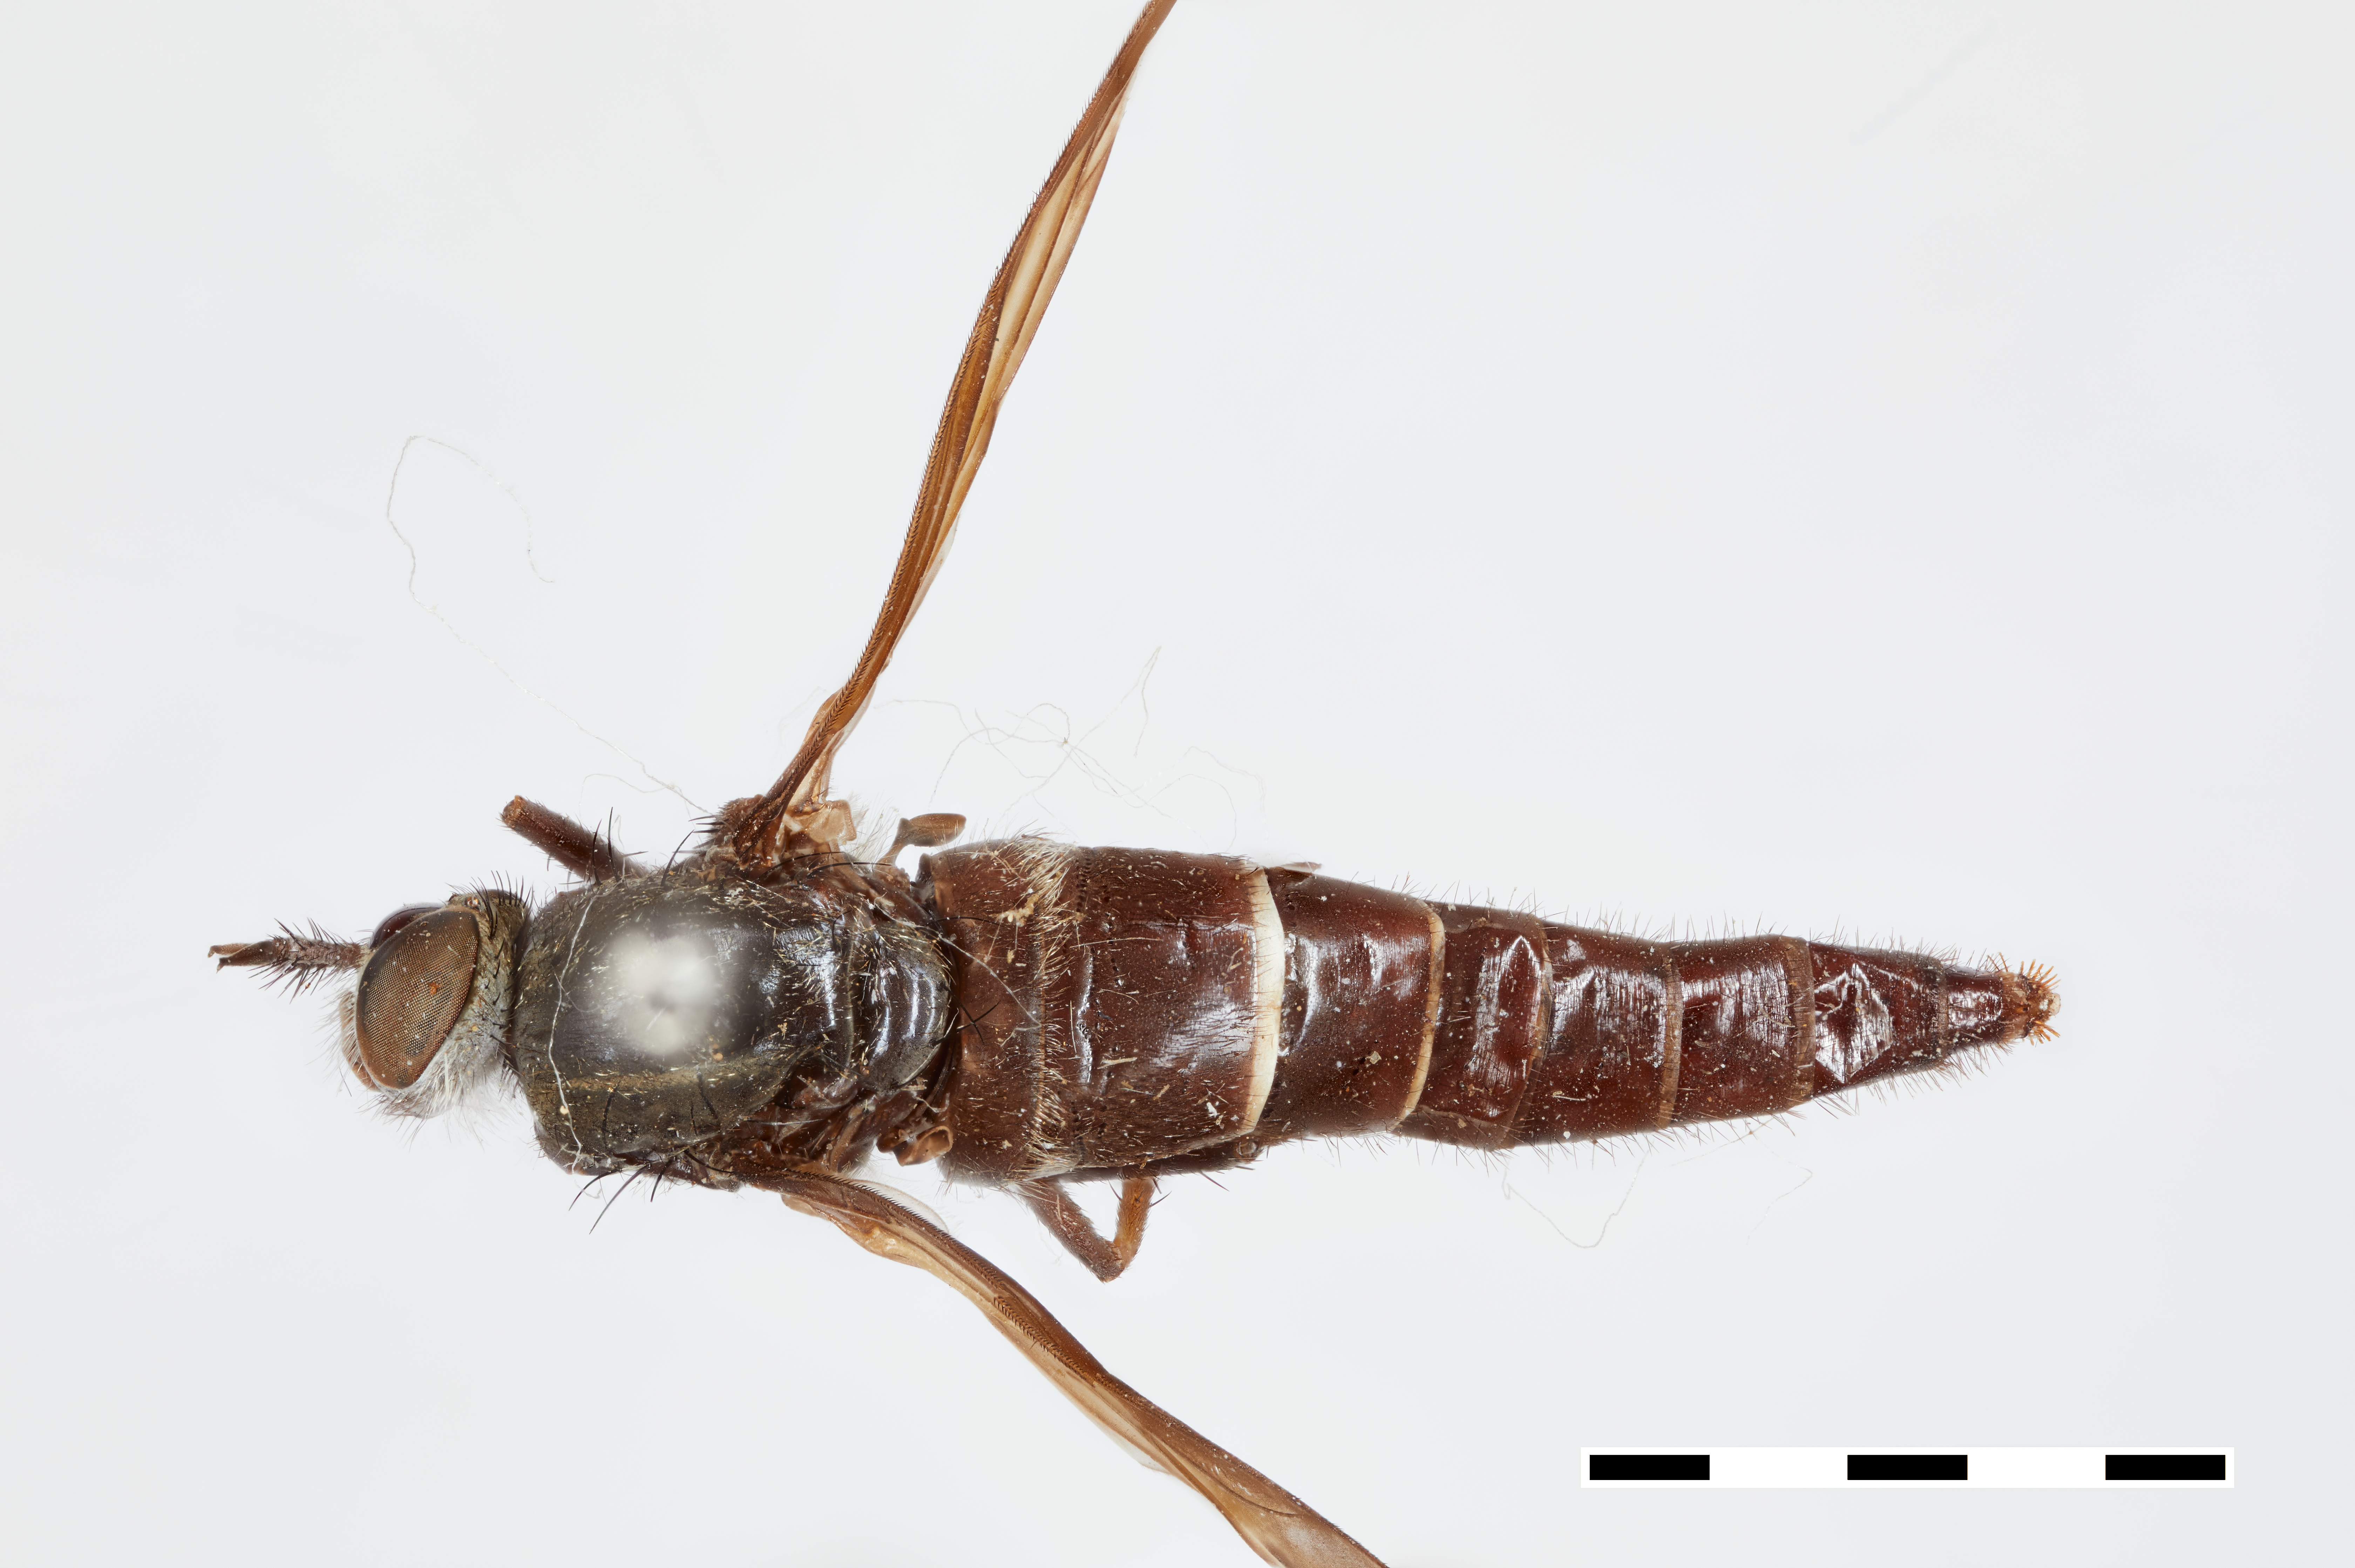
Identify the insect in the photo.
Thereva satanas
